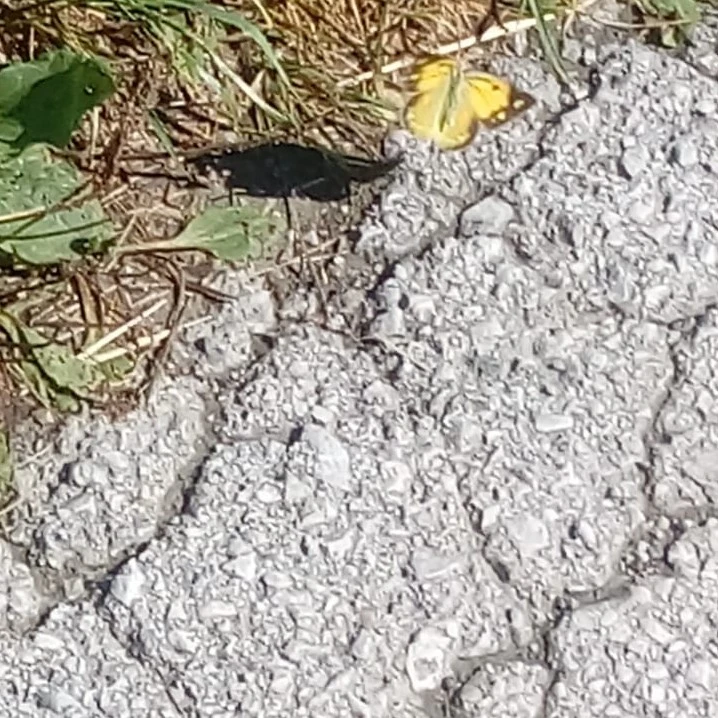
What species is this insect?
Colias croceus
